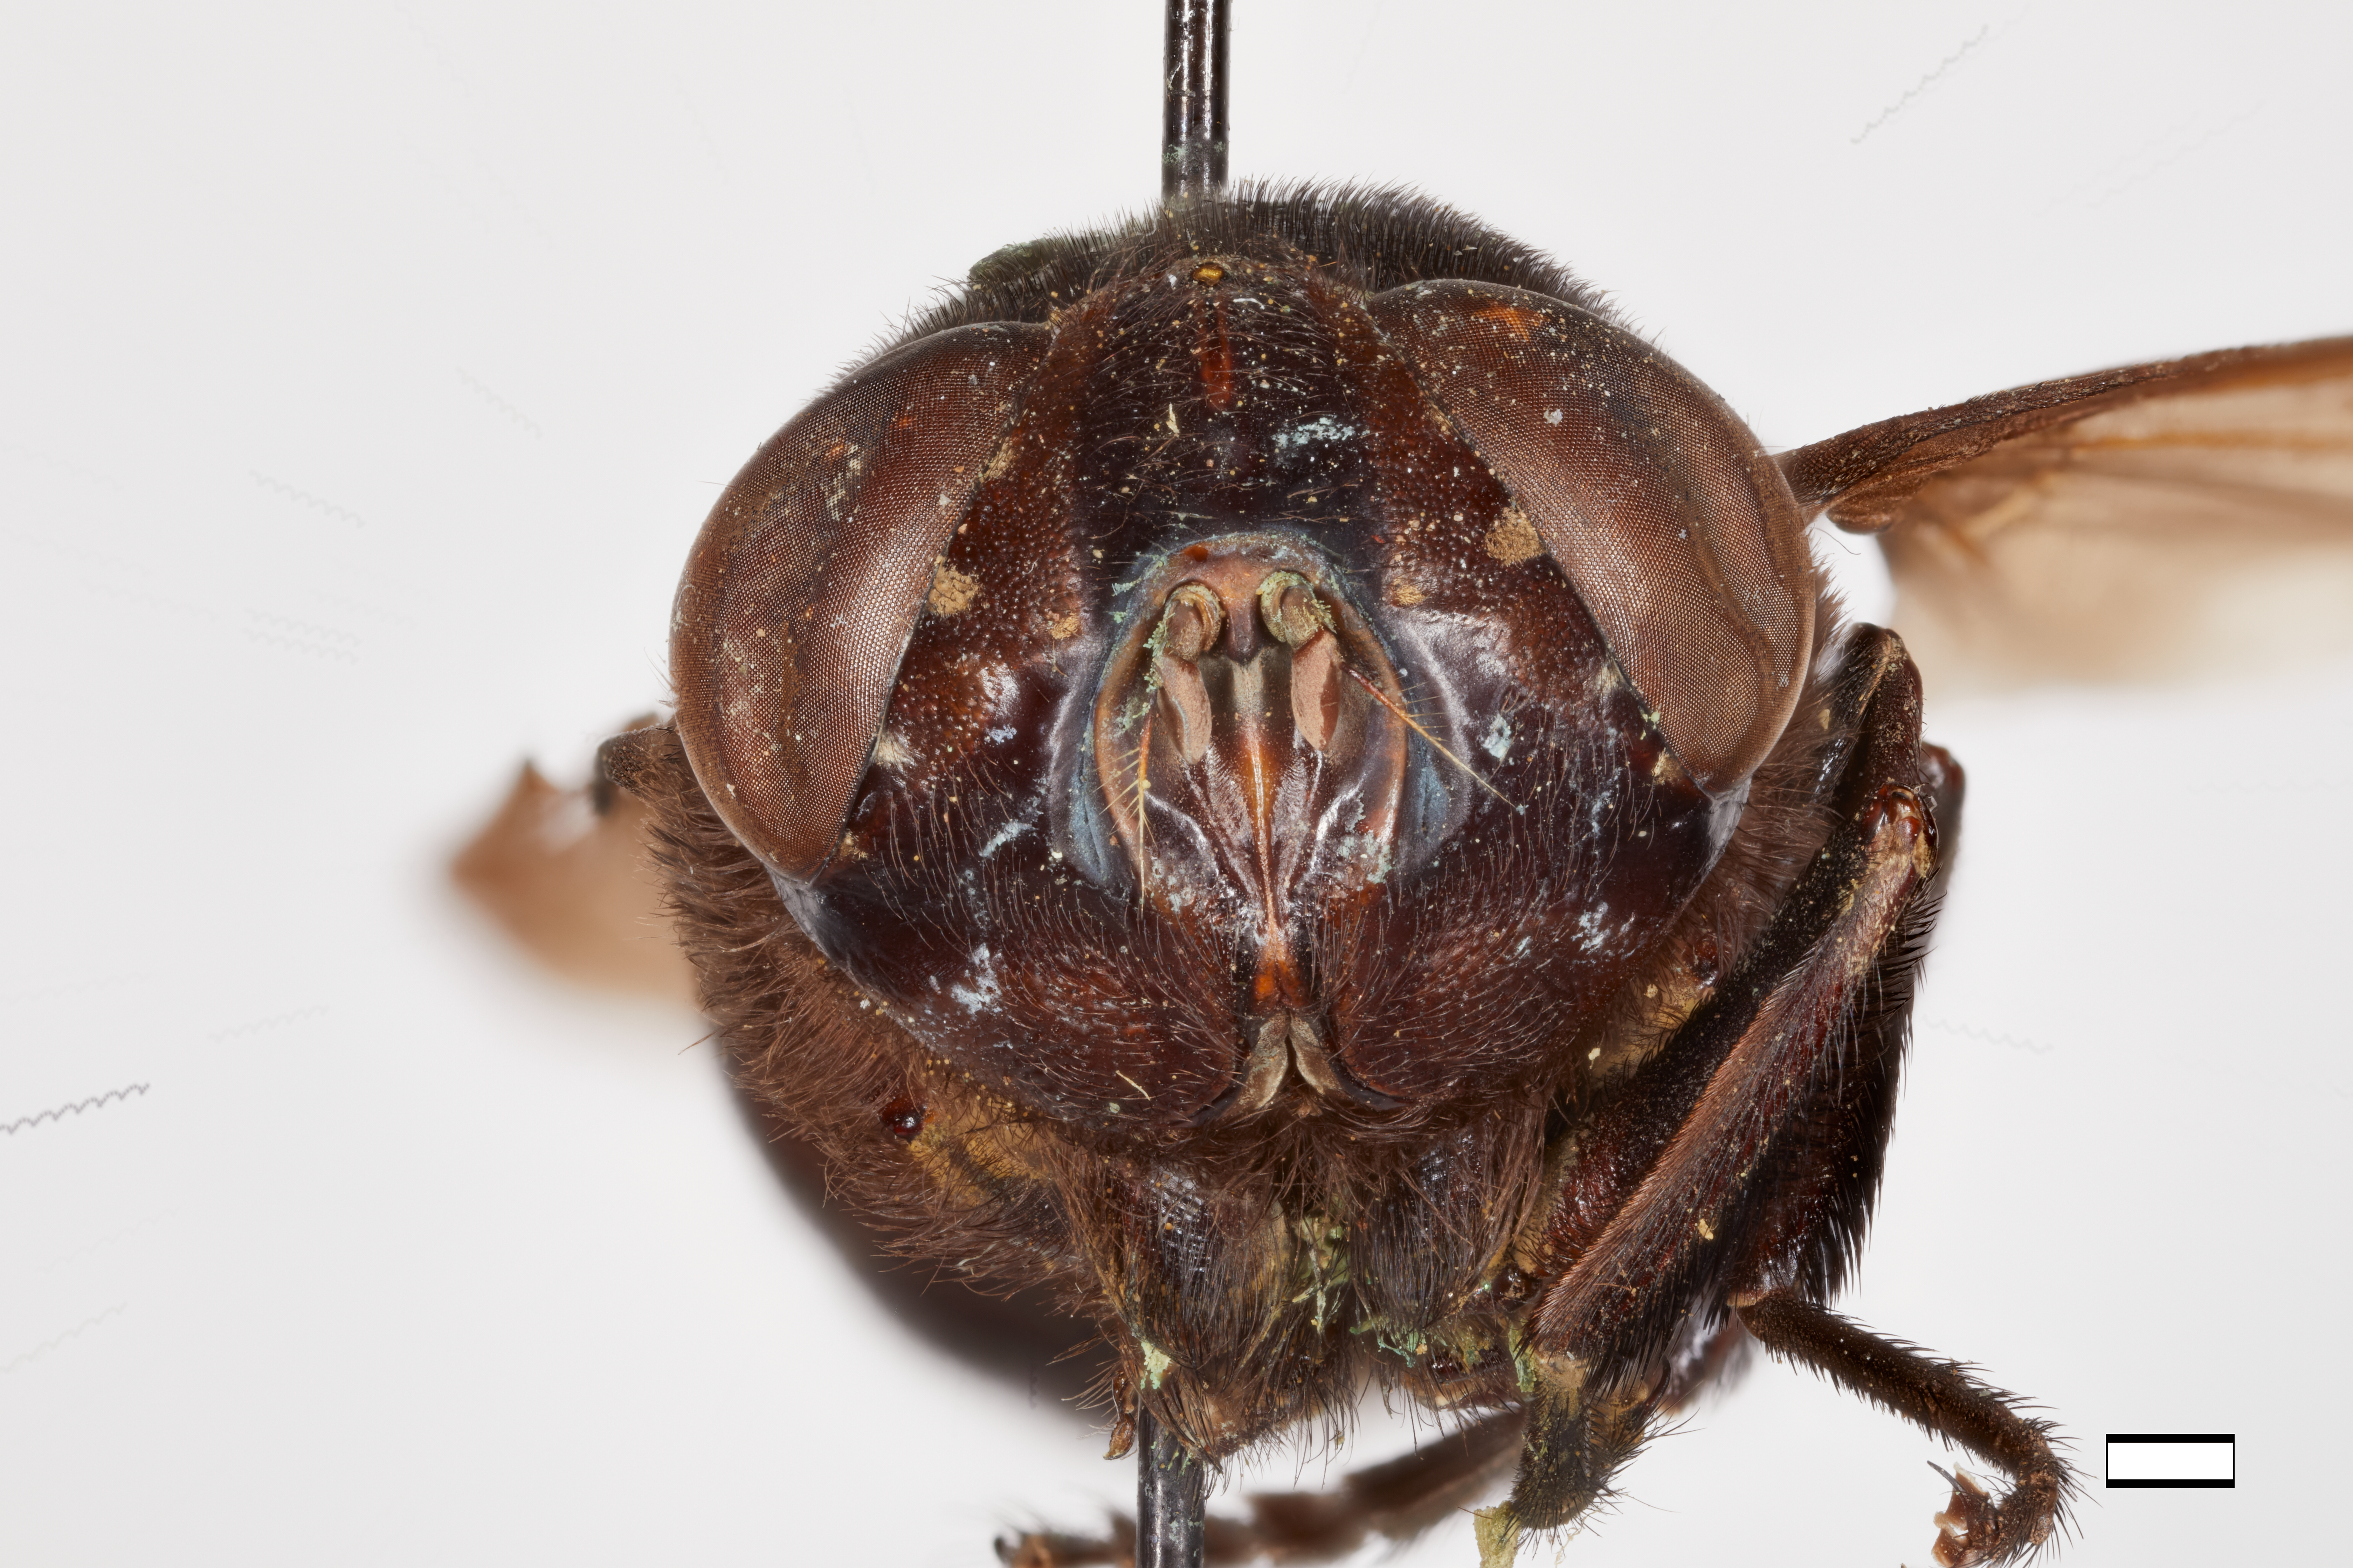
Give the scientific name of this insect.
Cuterebra tenebrosa
